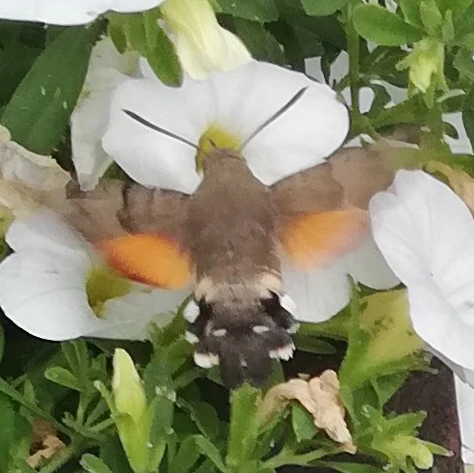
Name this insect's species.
Macroglossum stellatarum
